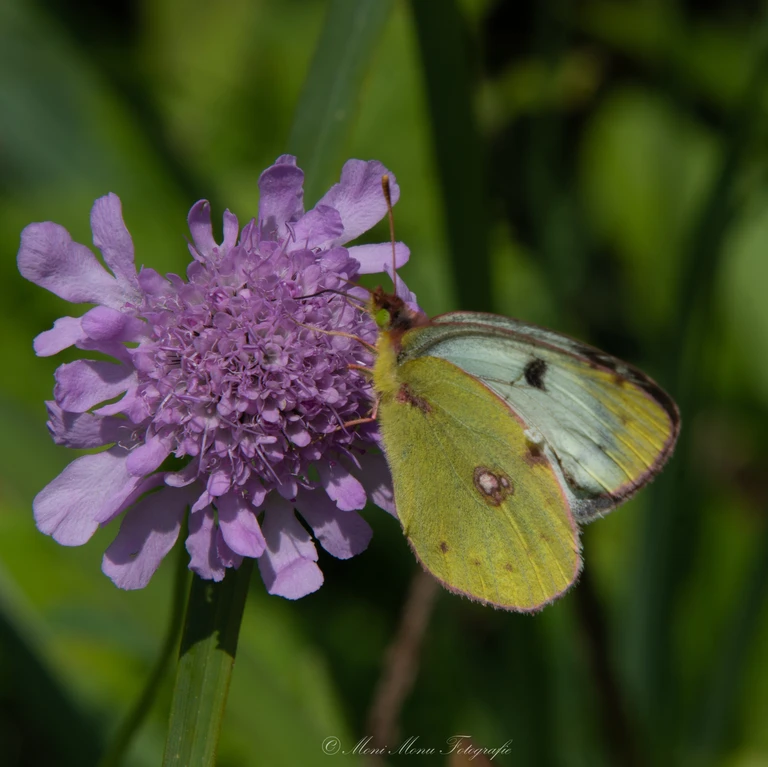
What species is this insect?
Colias phicomone
